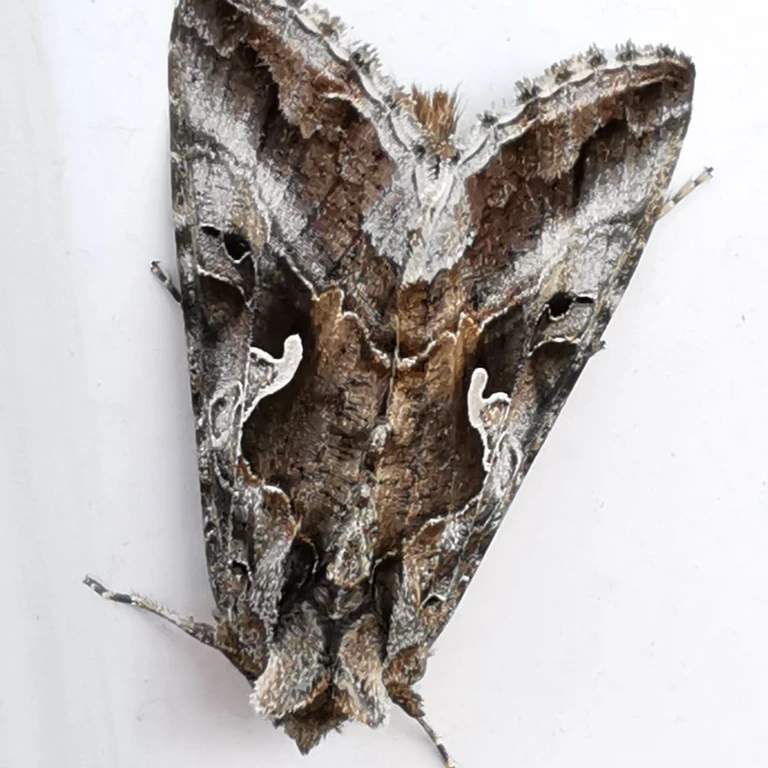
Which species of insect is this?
Autographa gamma
